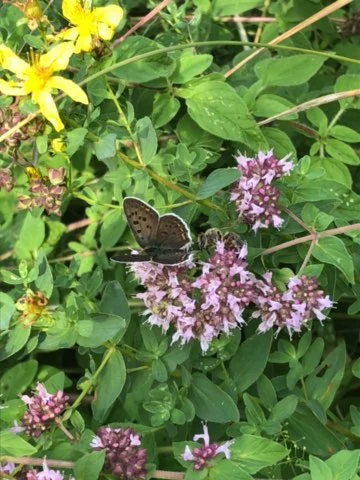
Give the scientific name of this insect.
Lycaena tityrus (also Loweia tityrus)
